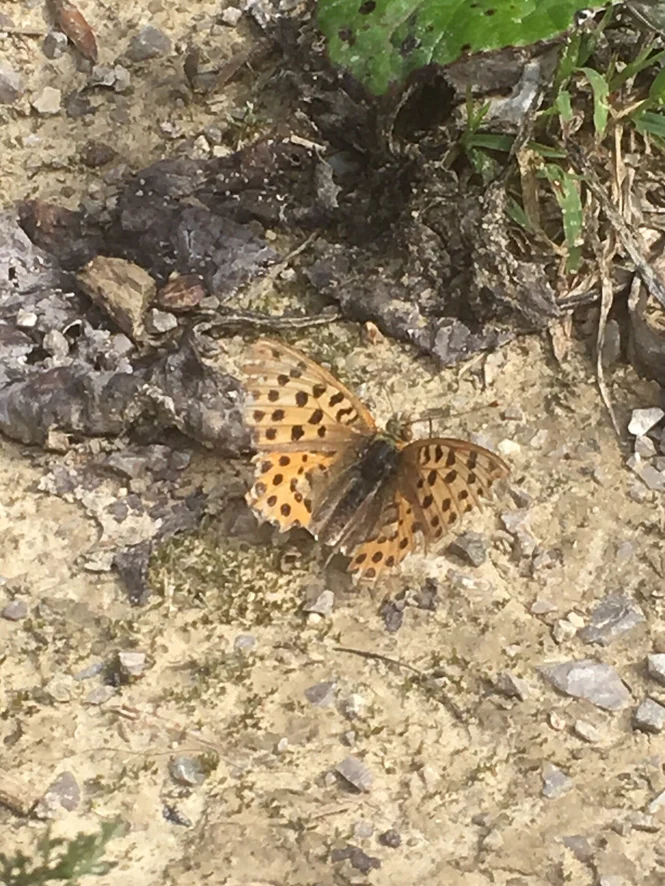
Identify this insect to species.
Issoria lathonia
